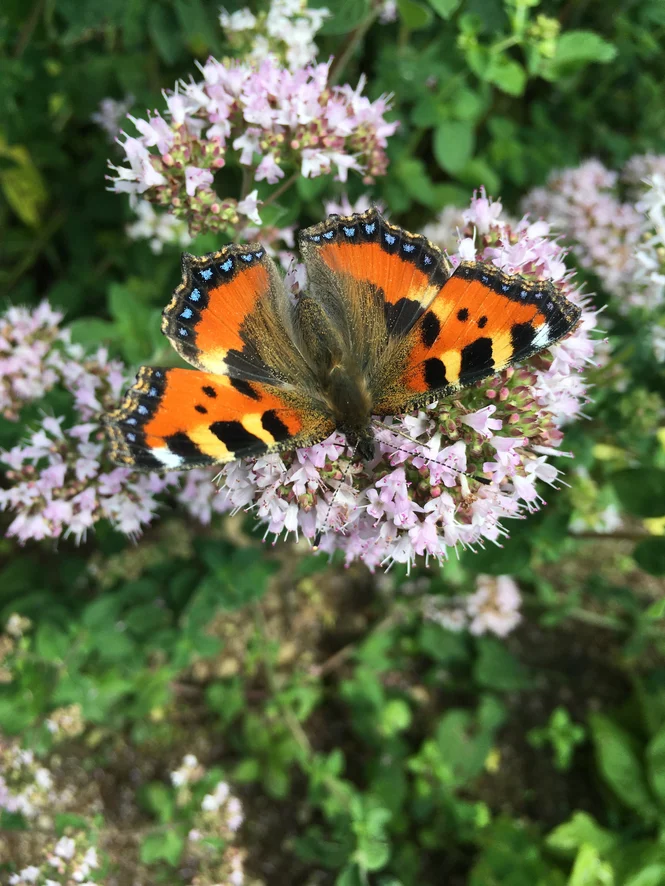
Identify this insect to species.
Aglais urticae
